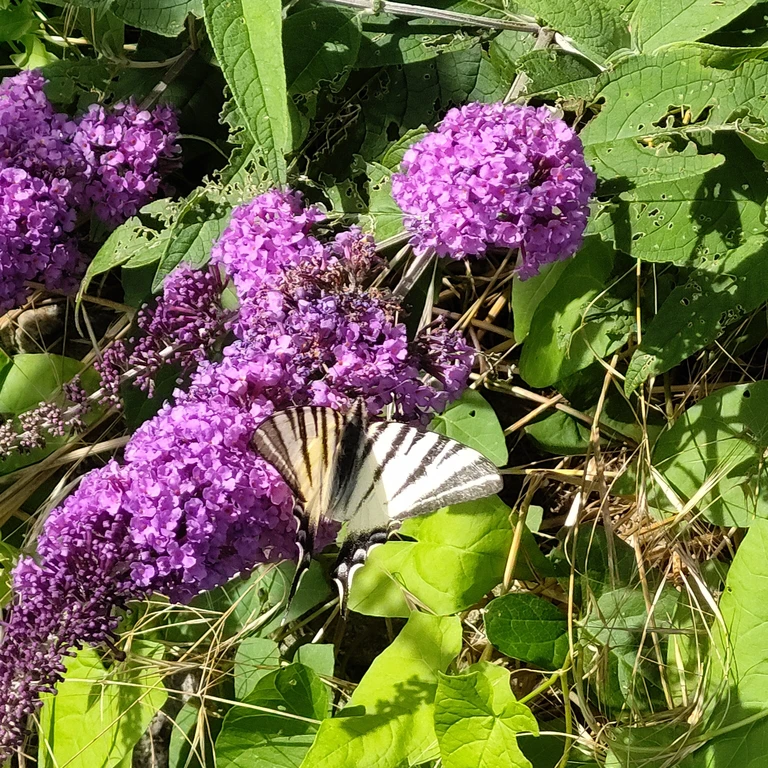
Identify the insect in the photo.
Iphiclides podalirius
